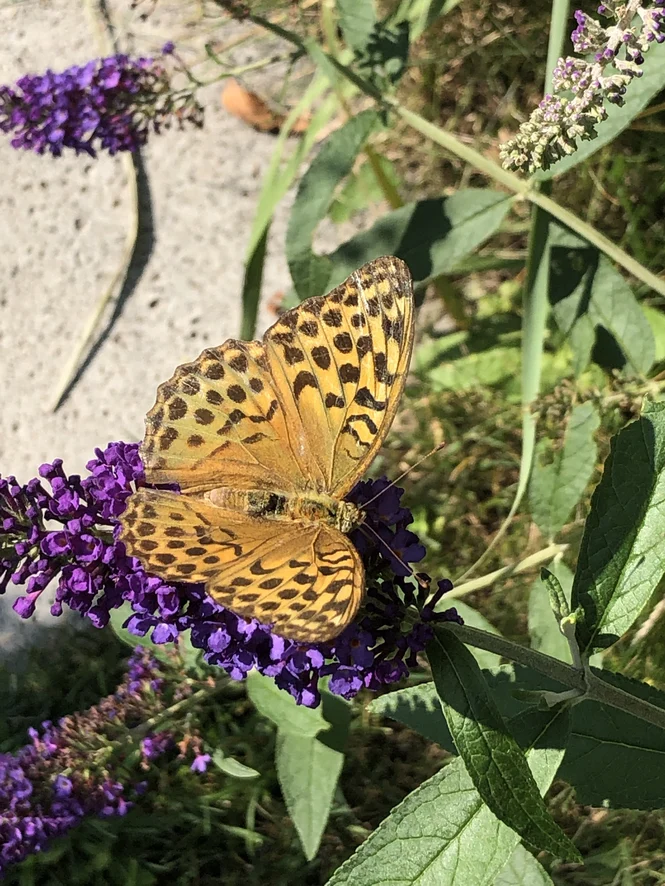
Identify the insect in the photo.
Argynnis paphia
